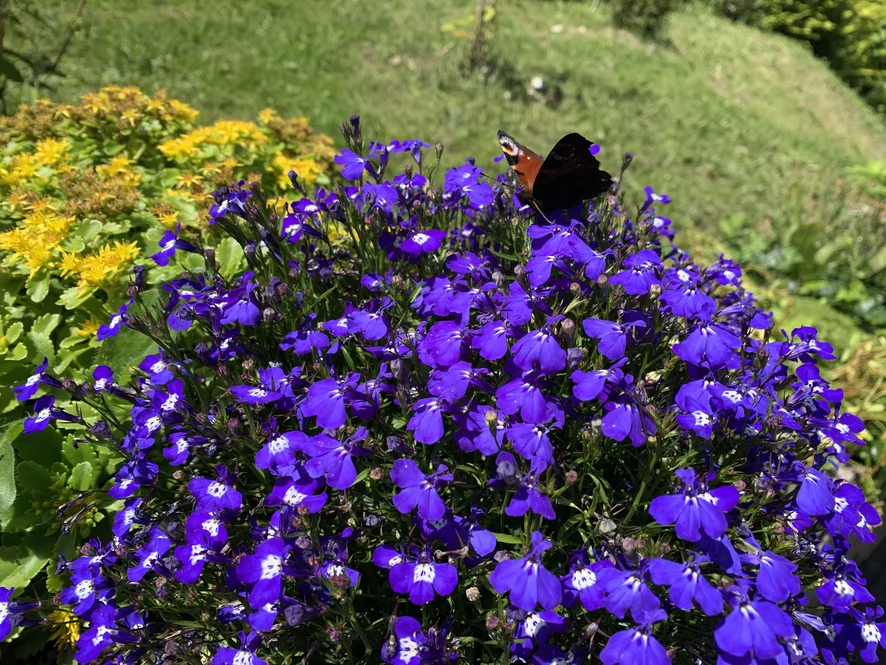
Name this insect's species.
Aglais io
